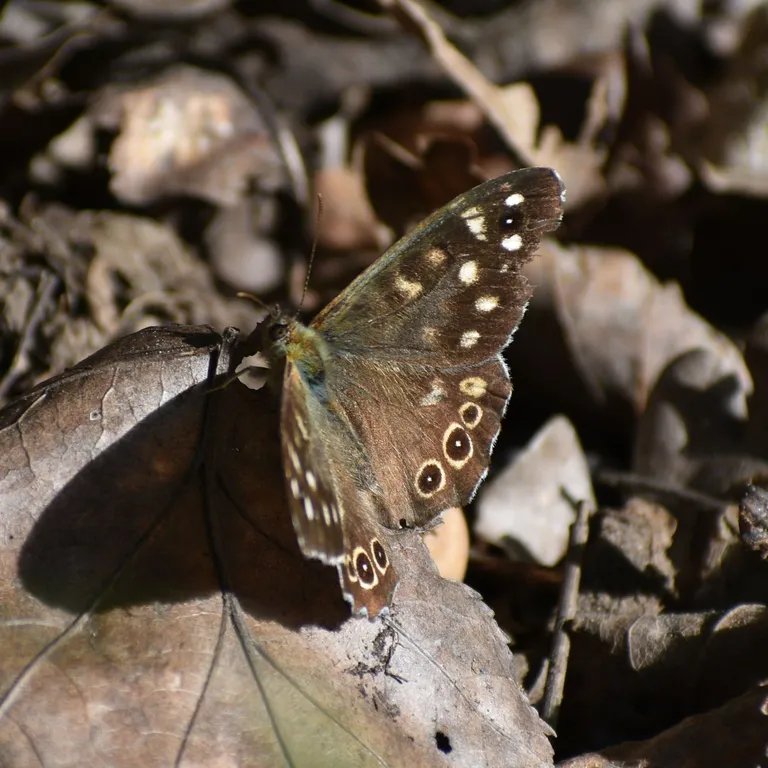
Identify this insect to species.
Pararge aegeria
